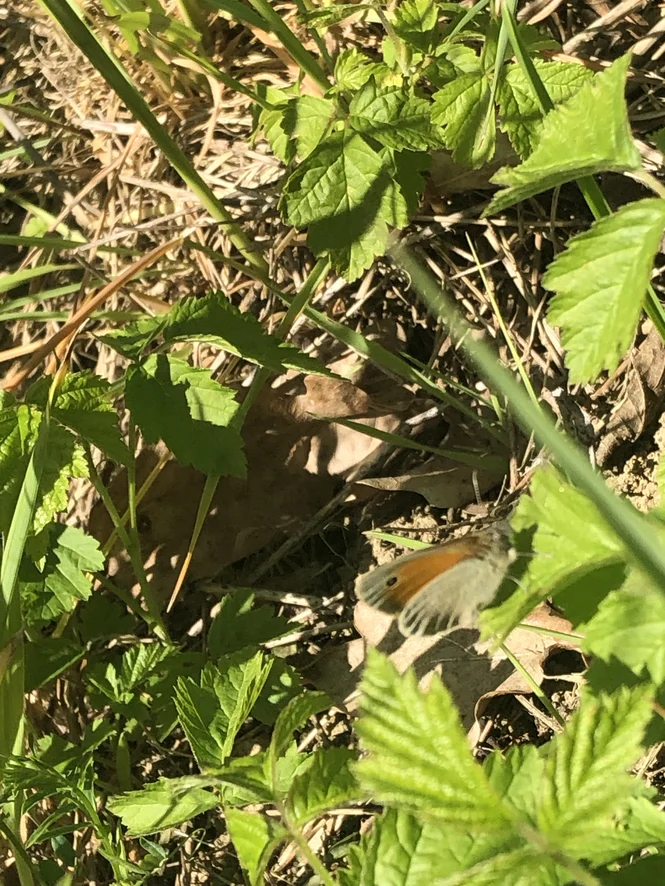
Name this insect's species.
Coenonympha pamphilus
